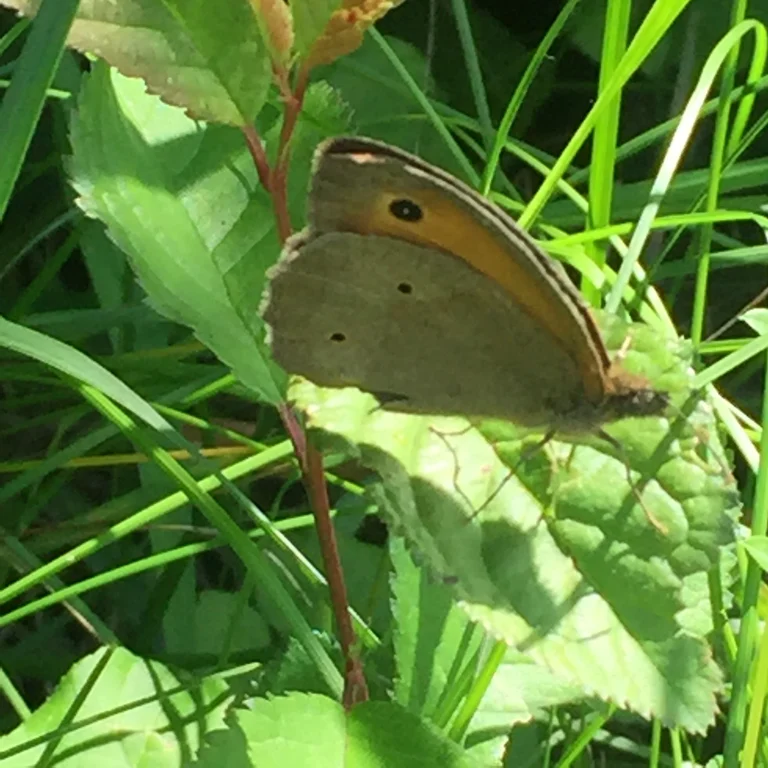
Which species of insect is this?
Maniola jurtina
